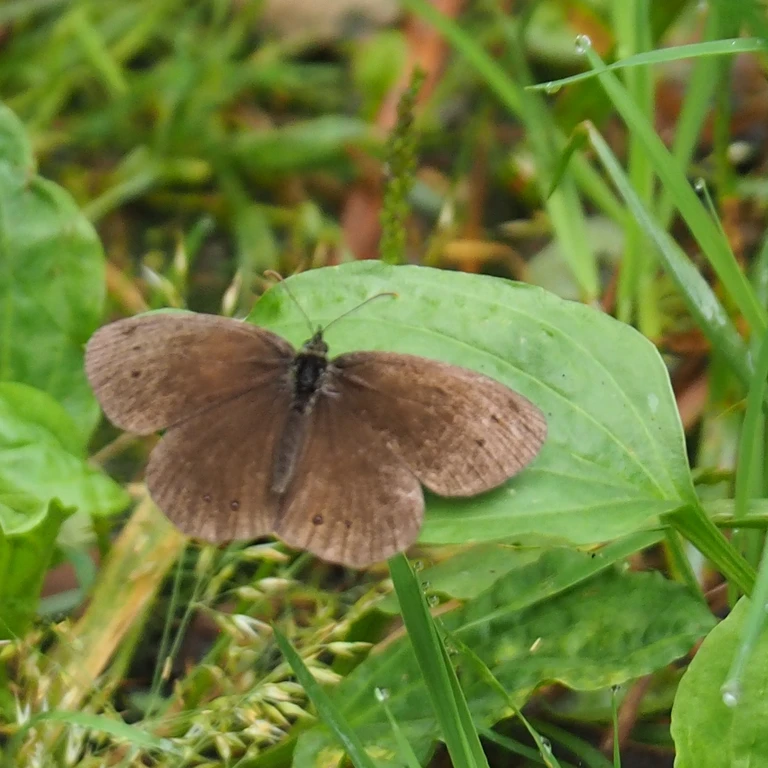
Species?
Aphantopus hyperantus
